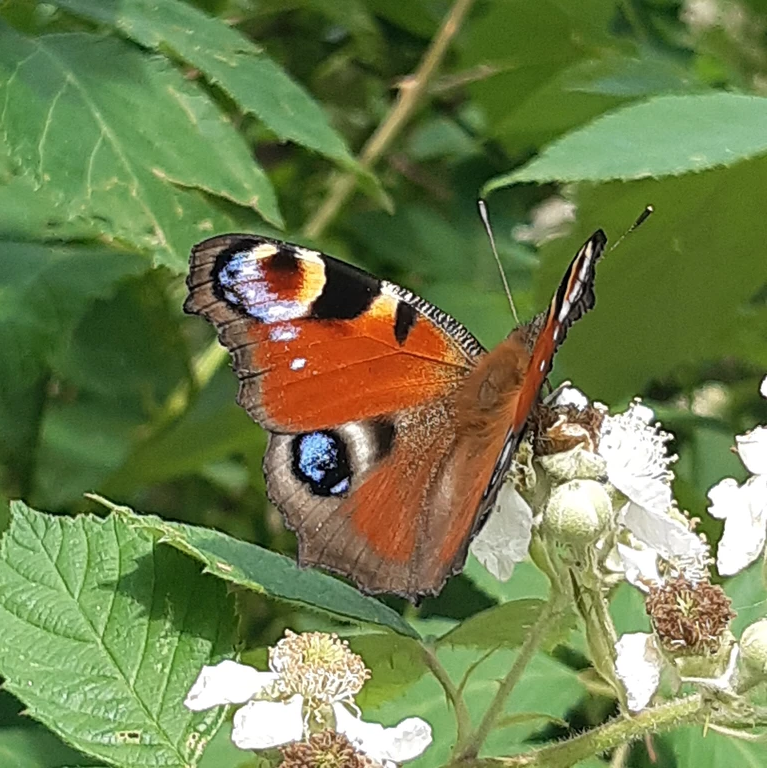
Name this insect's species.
Aglais io
